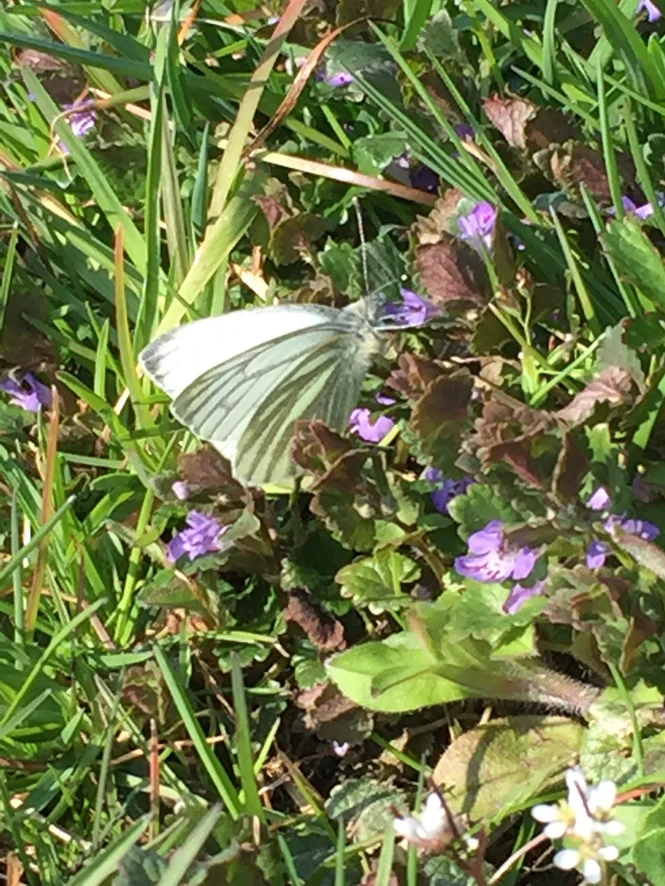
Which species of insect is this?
Pieris napi
